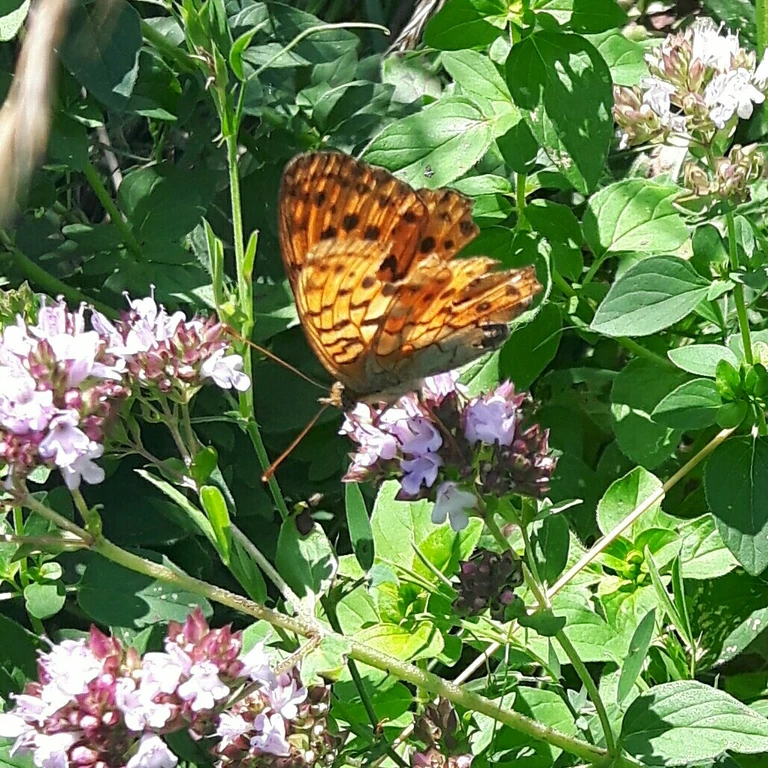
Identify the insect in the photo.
Brenthis daphne
